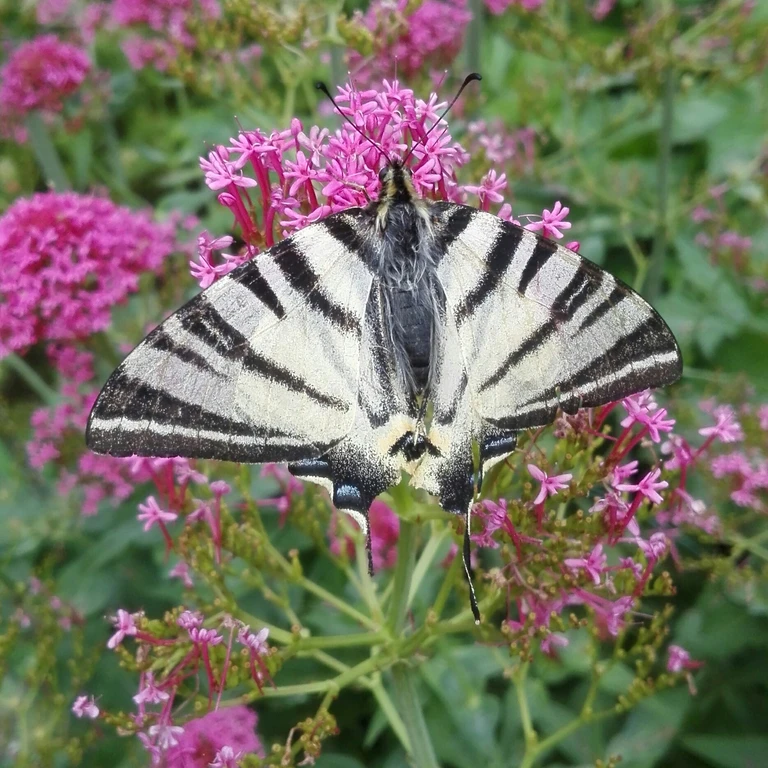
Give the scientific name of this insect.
Iphiclides podalirius
